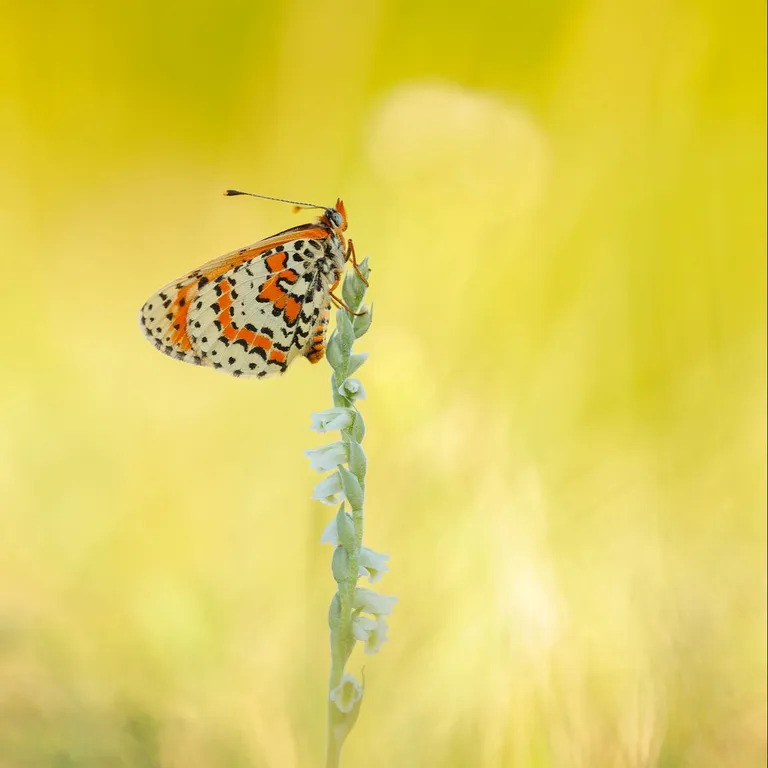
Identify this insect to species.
Melitaea didyma
